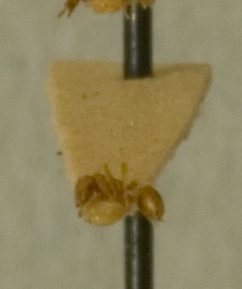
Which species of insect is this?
Strumigenys skwarrae
